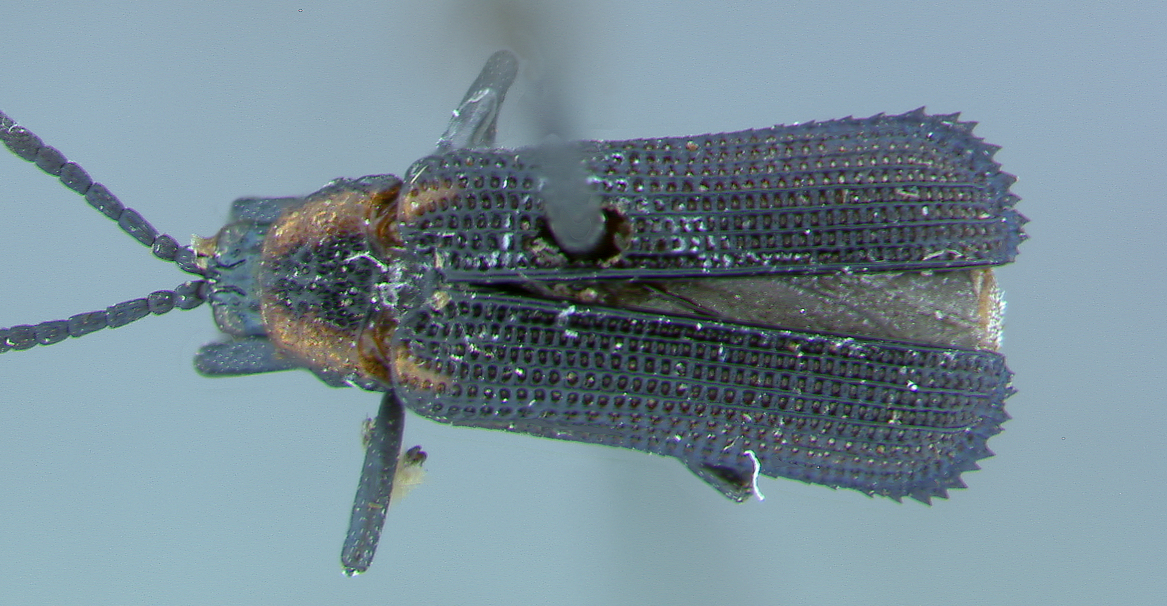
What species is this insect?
Carinispa nevermanni
